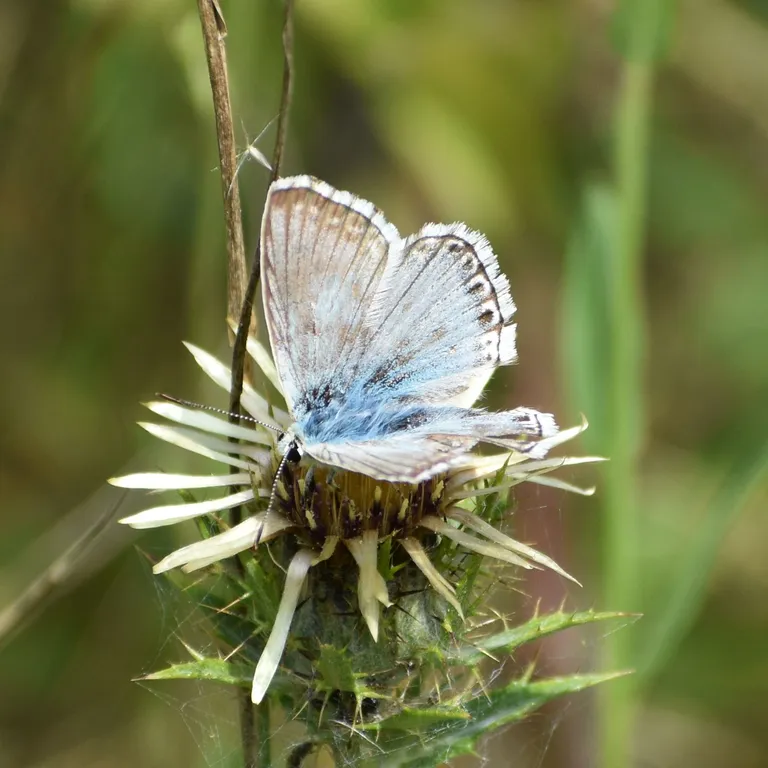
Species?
Lysandra coridon
